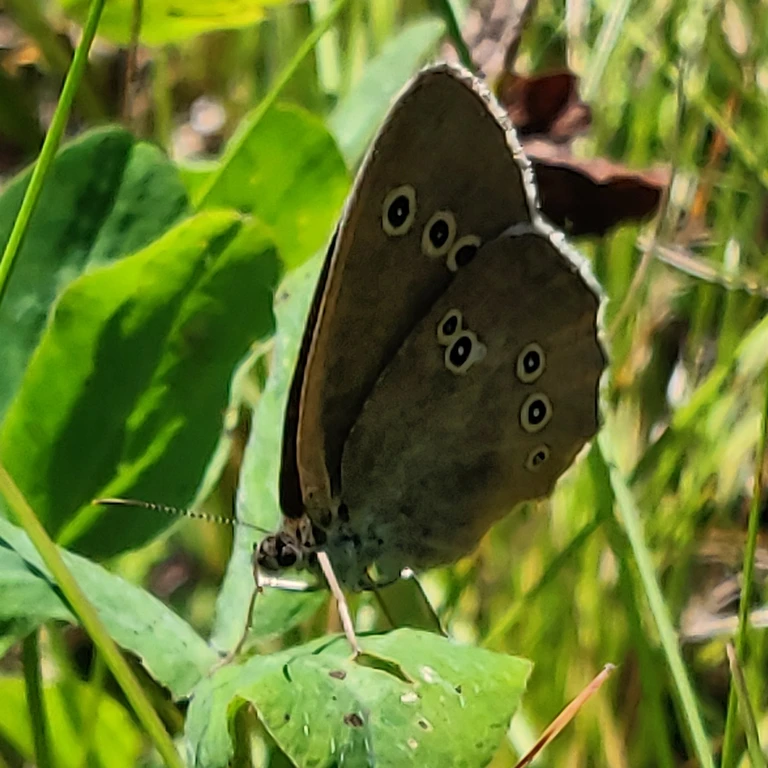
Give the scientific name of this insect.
Aphantopus hyperantus
